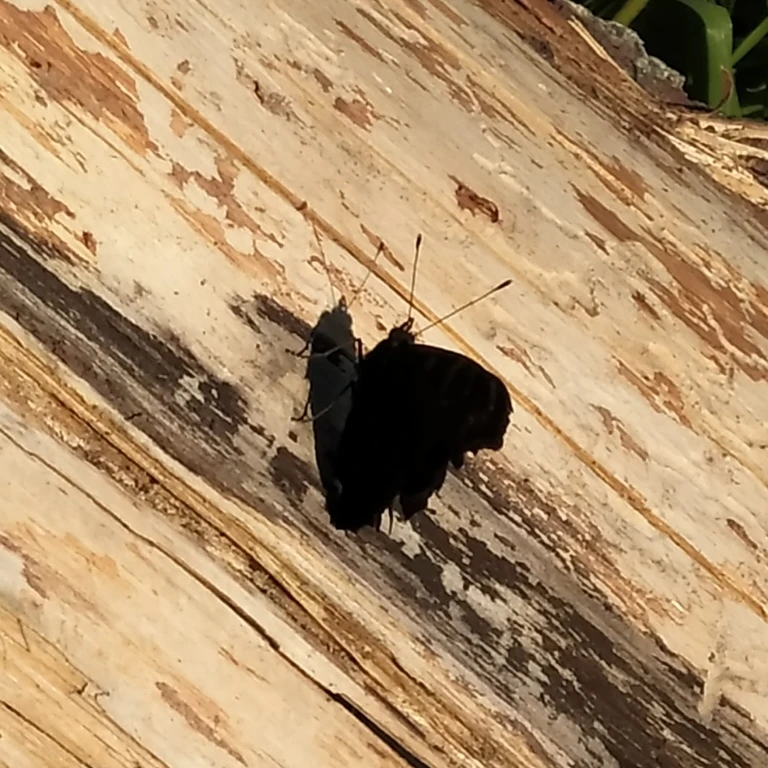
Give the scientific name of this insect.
Aglais io
